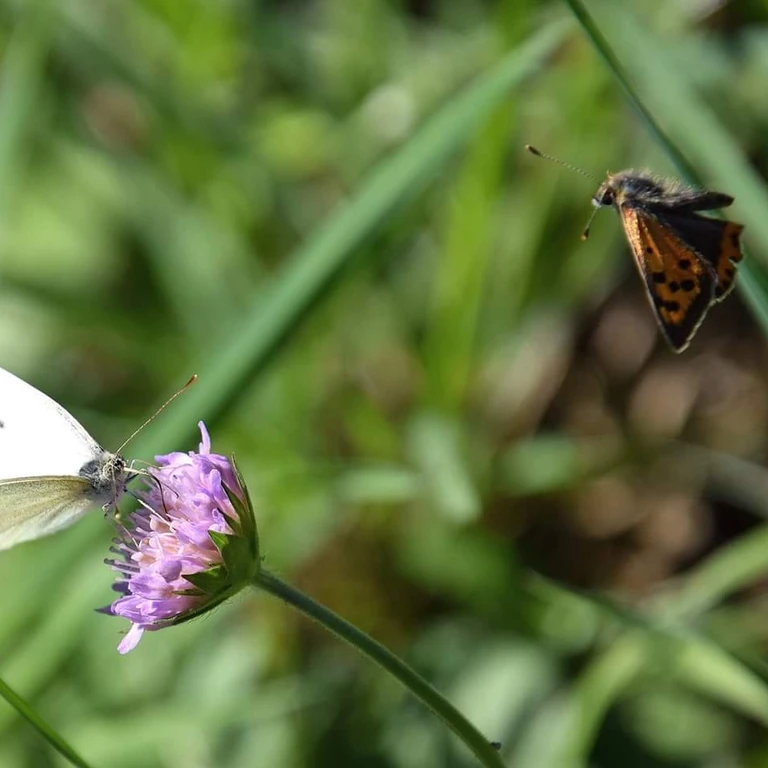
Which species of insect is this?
Lycaena phlaeas
